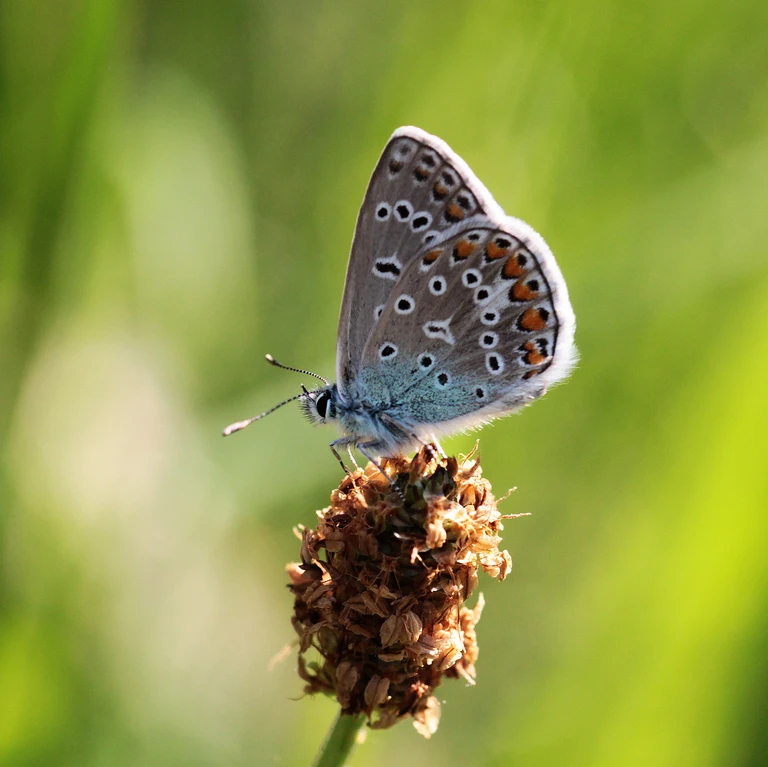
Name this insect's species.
Polyommatus icarus
